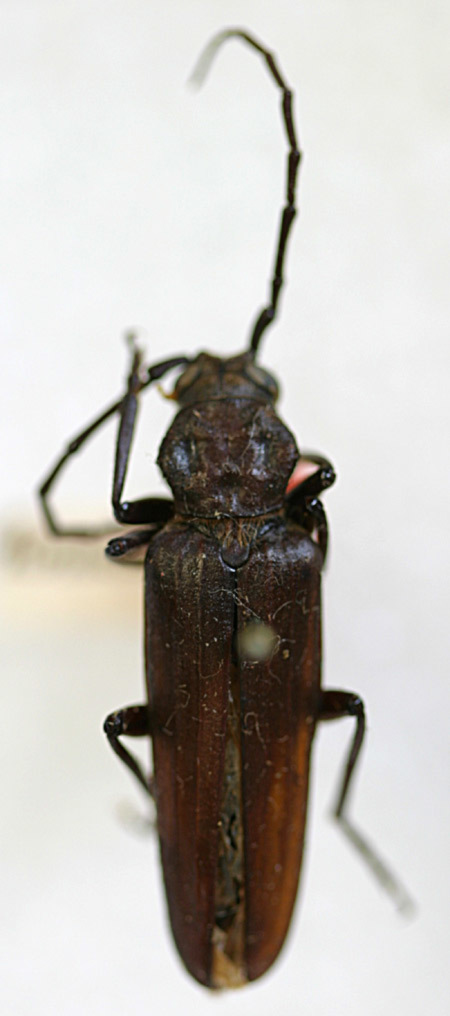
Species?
Arhopalus asperatus (also Criocephalus honduranus)
